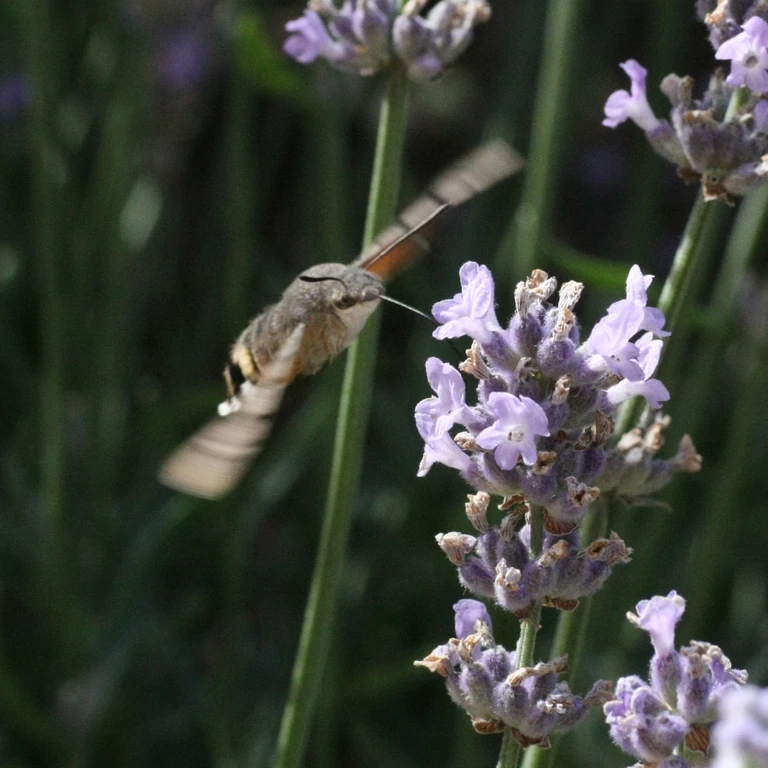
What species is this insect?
Macroglossum stellatarum
